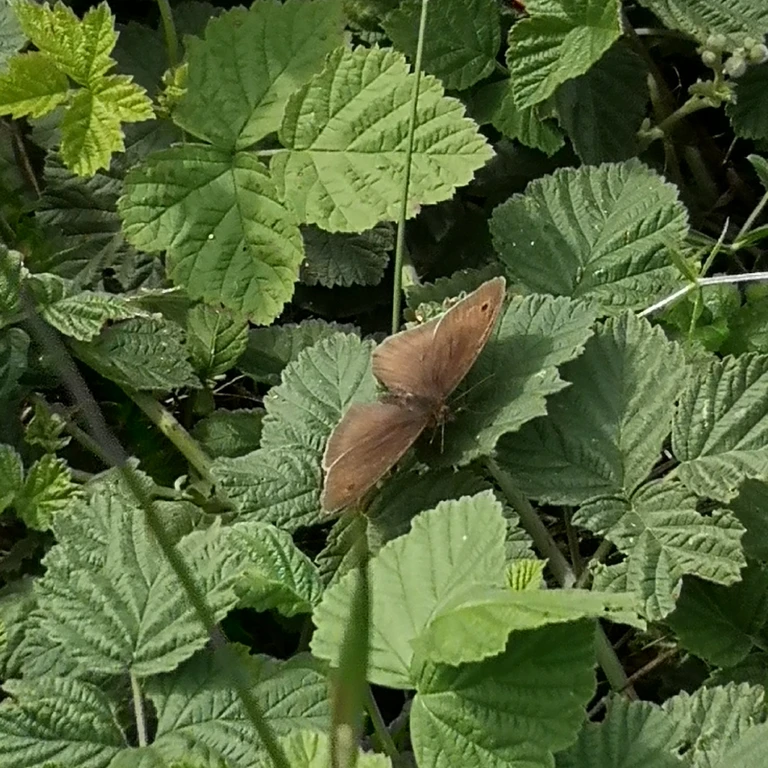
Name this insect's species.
Maniola jurtina
